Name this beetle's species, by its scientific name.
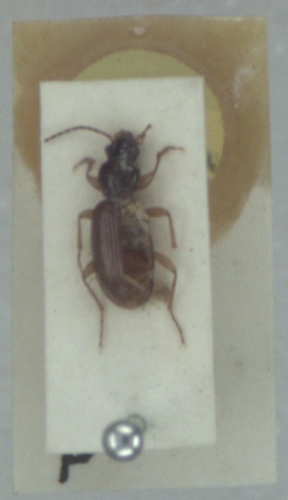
Sinechostictus stomoides
